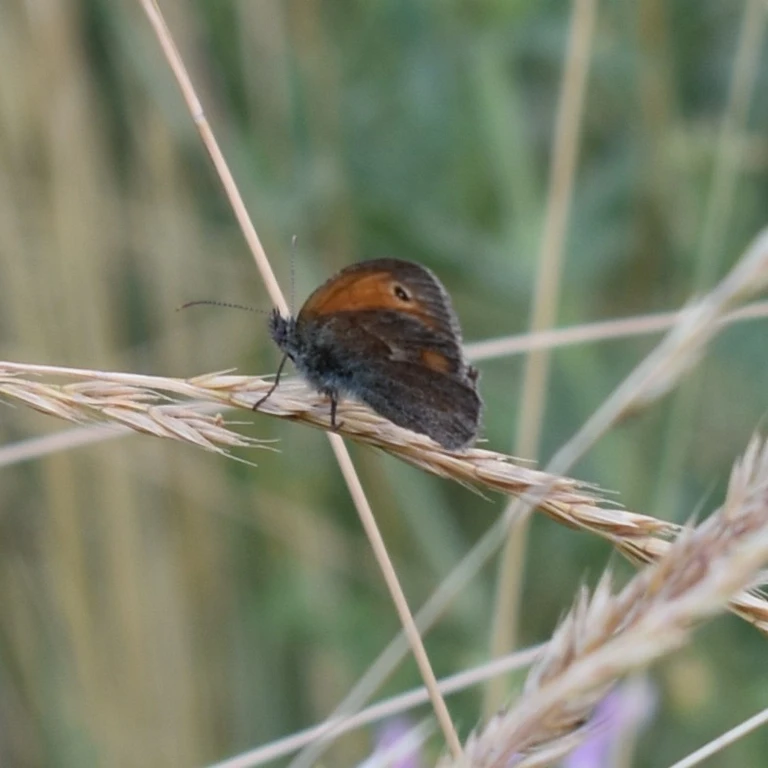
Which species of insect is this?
Coenonympha pamphilus
